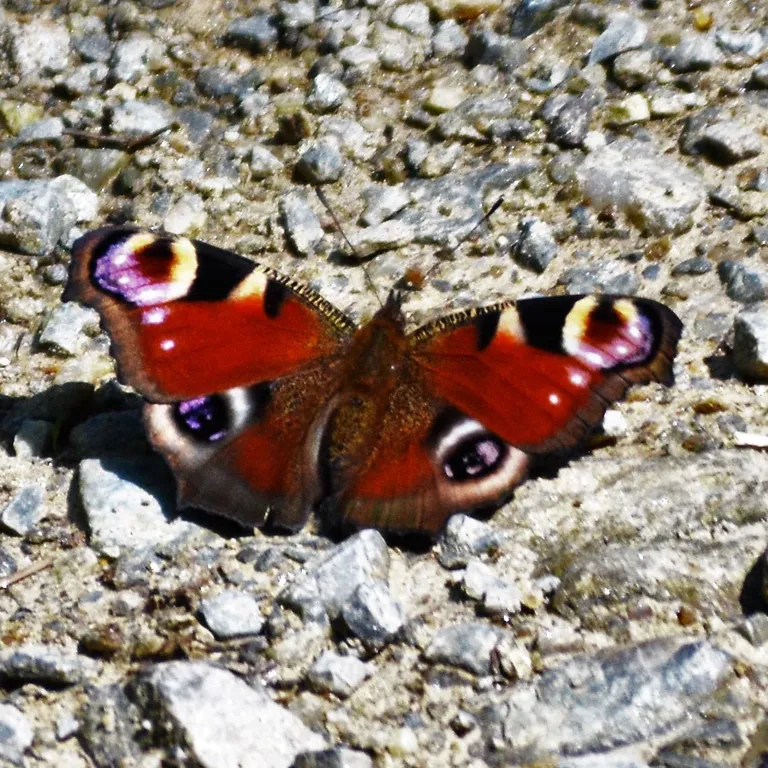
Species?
Aglais io
